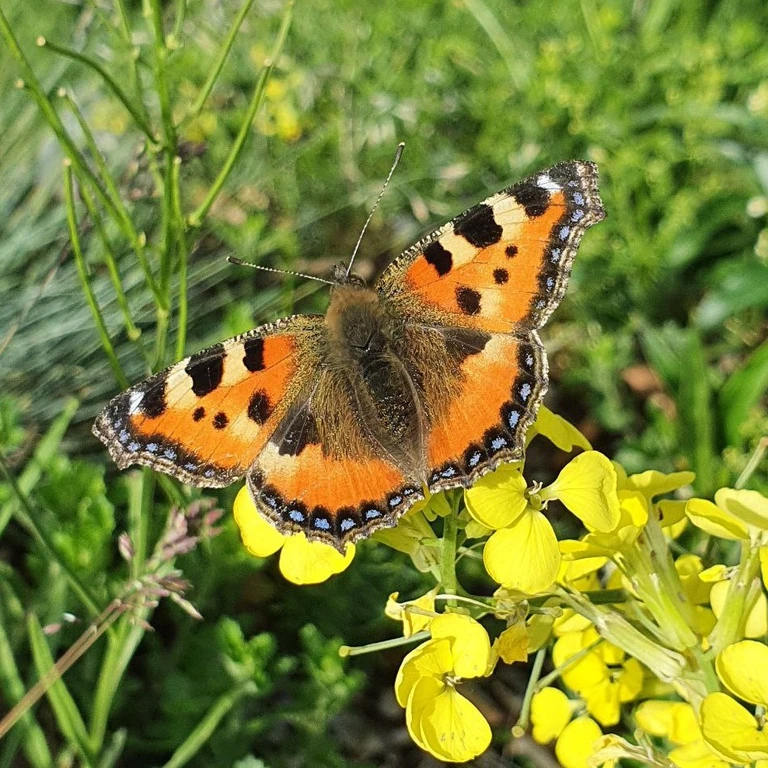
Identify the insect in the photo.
Aglais urticae
